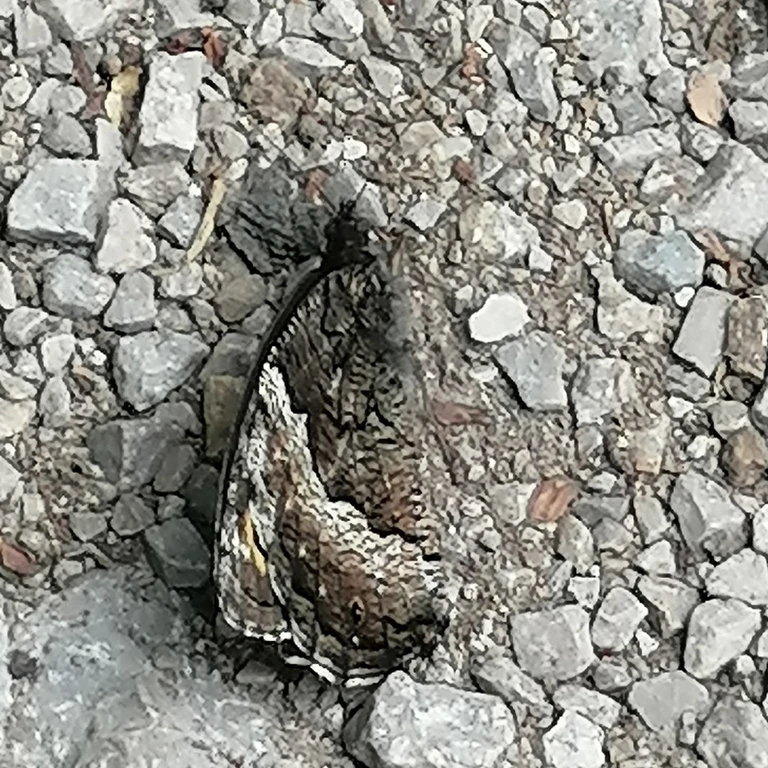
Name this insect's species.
Hipparchia fagi
